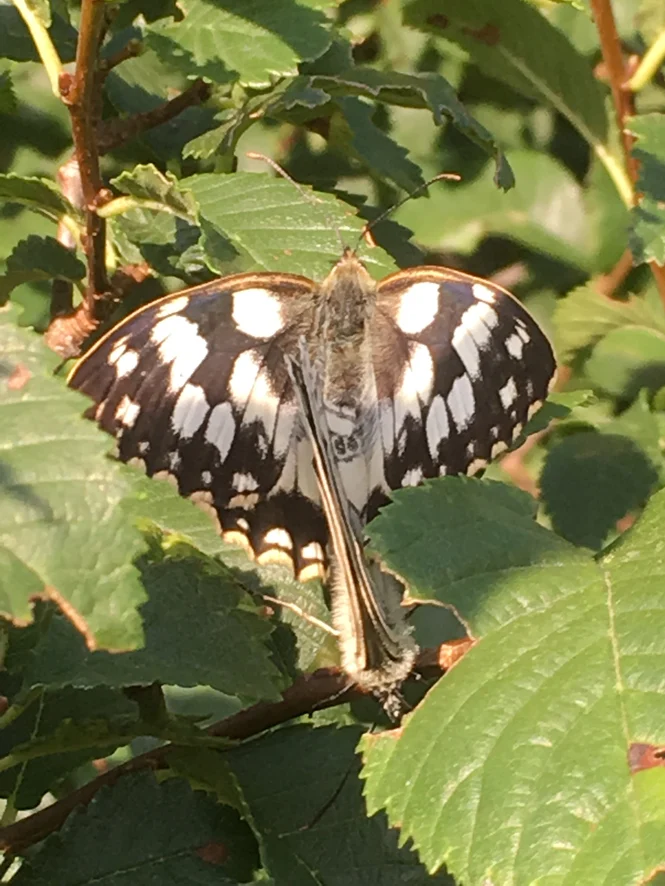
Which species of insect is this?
Melanargia galathea
